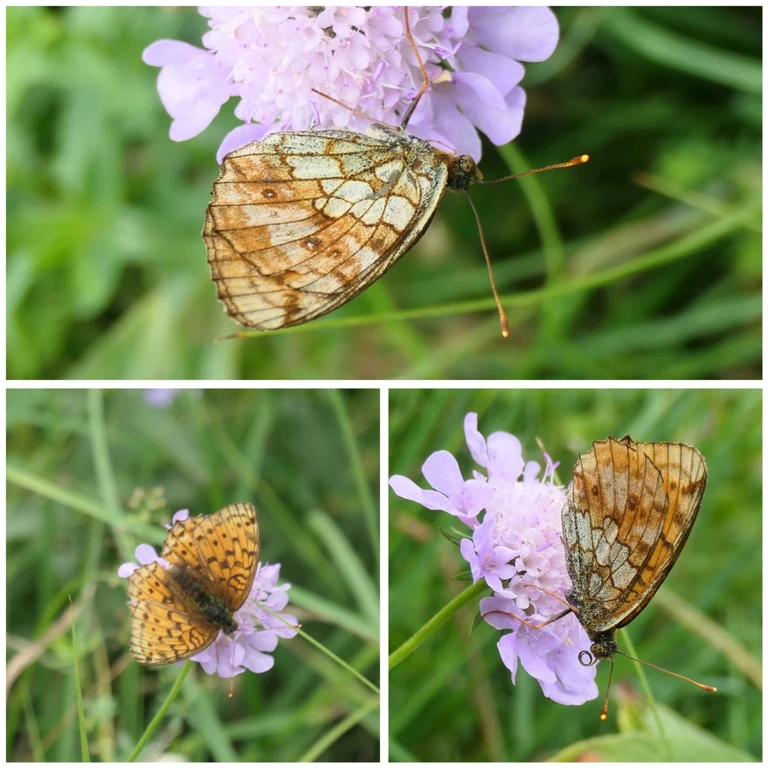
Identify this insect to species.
Brenthis ino
